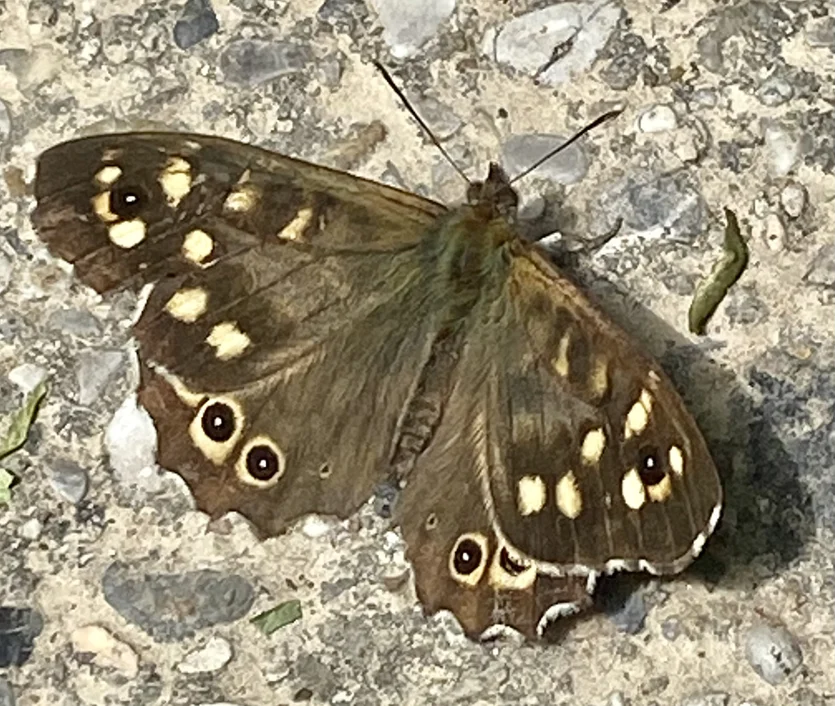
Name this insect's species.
Pararge aegeria
